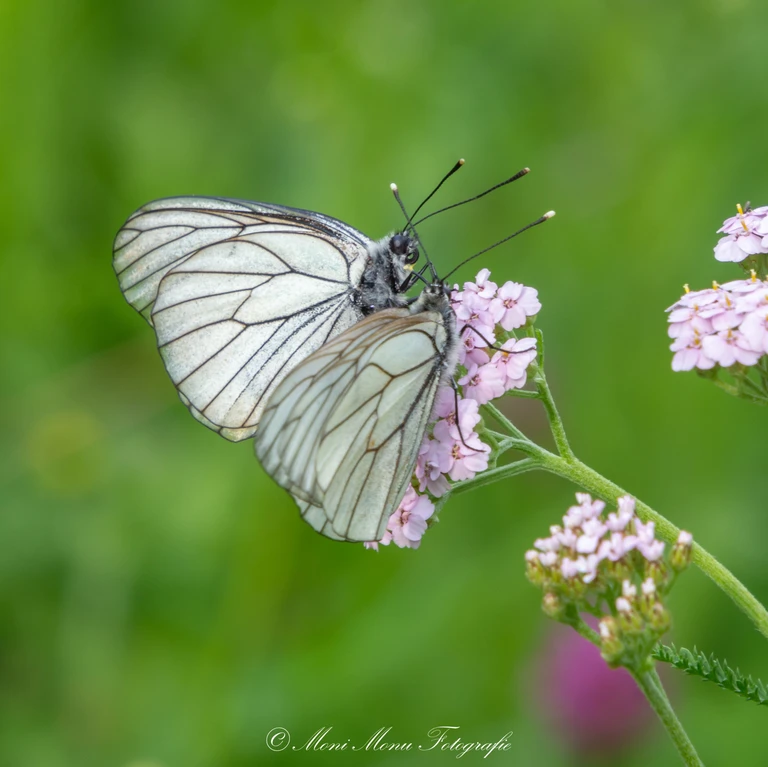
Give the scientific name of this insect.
Aporia crataegi
